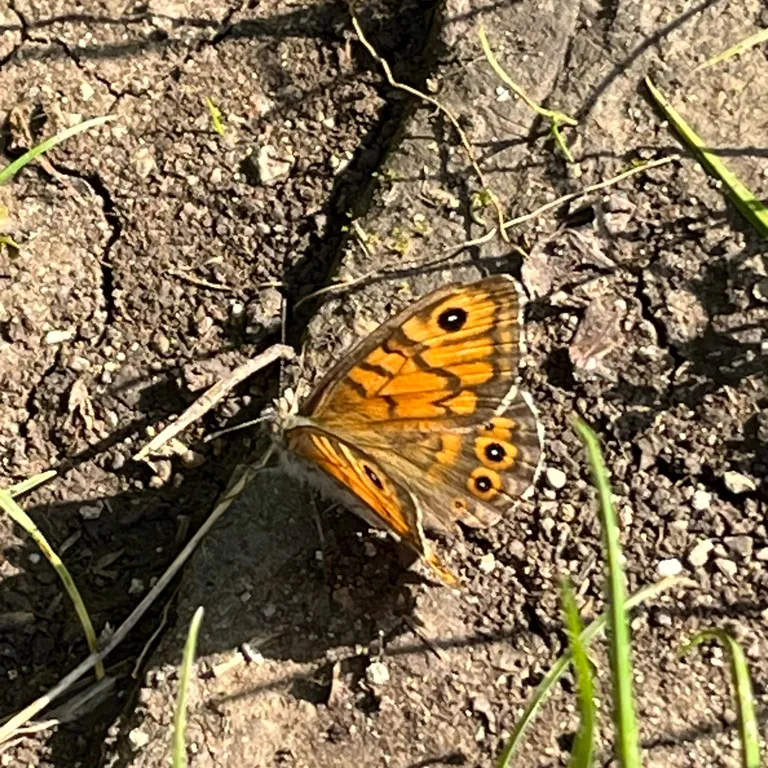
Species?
Lasiommata megera (also Pararge megera)
